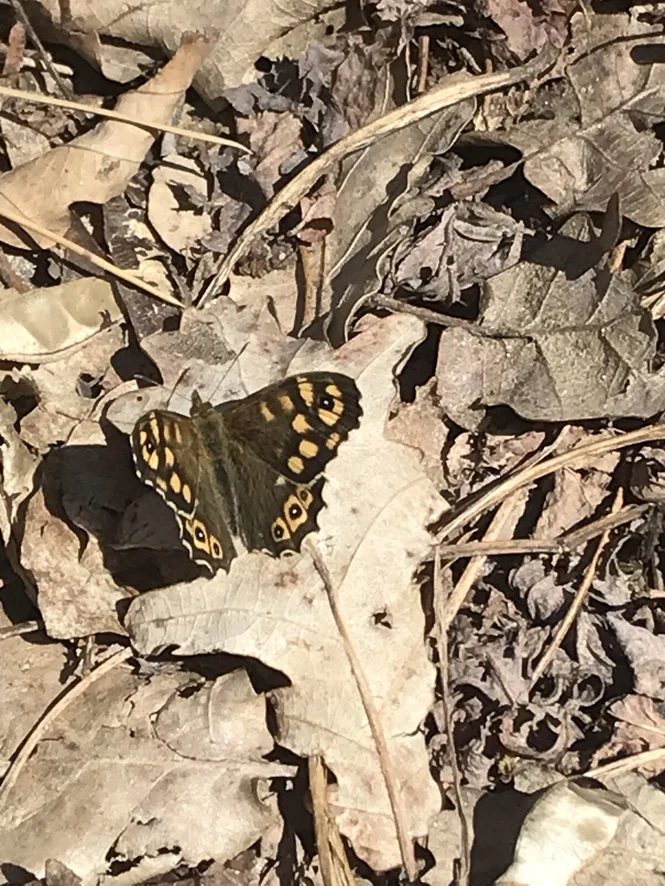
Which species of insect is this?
Pararge aegeria
